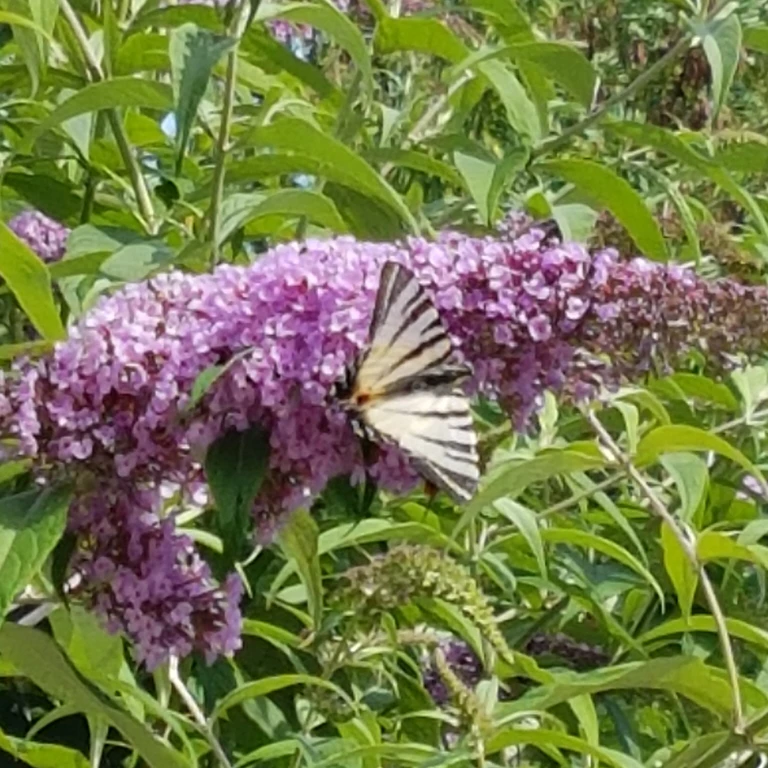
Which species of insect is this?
Iphiclides podalirius
